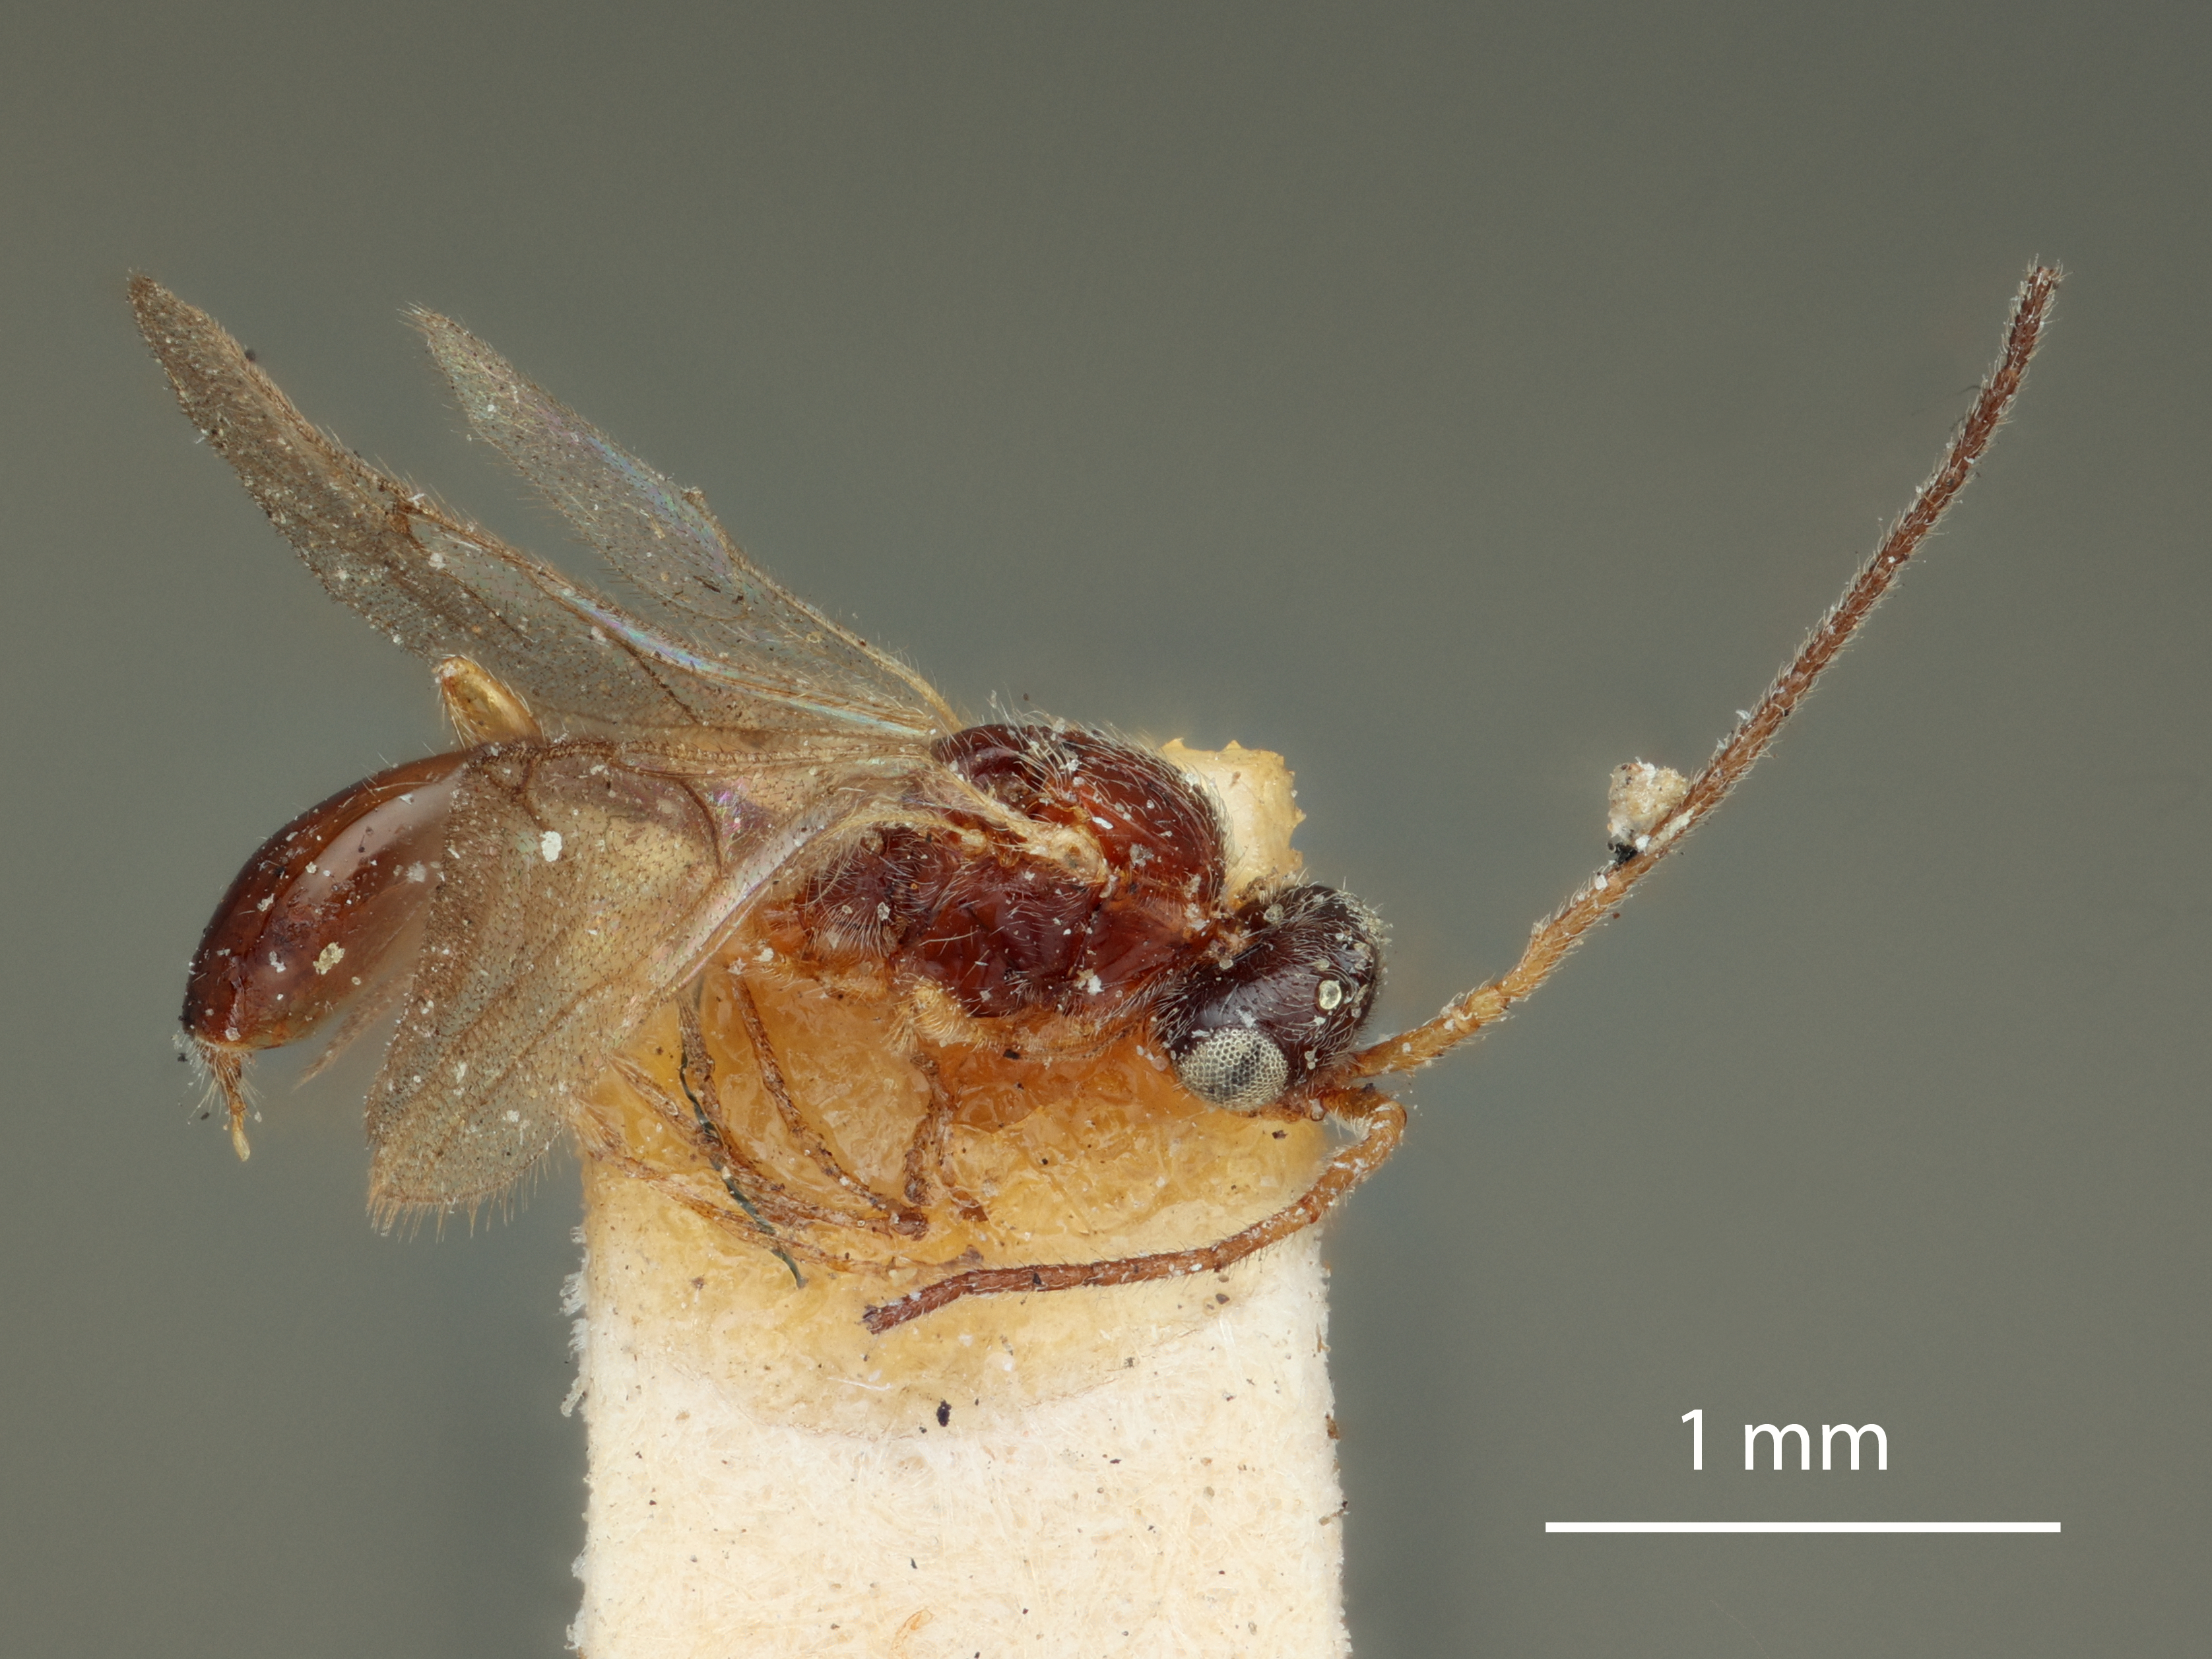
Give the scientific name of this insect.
Miota americana (also Psilomma dubium)
